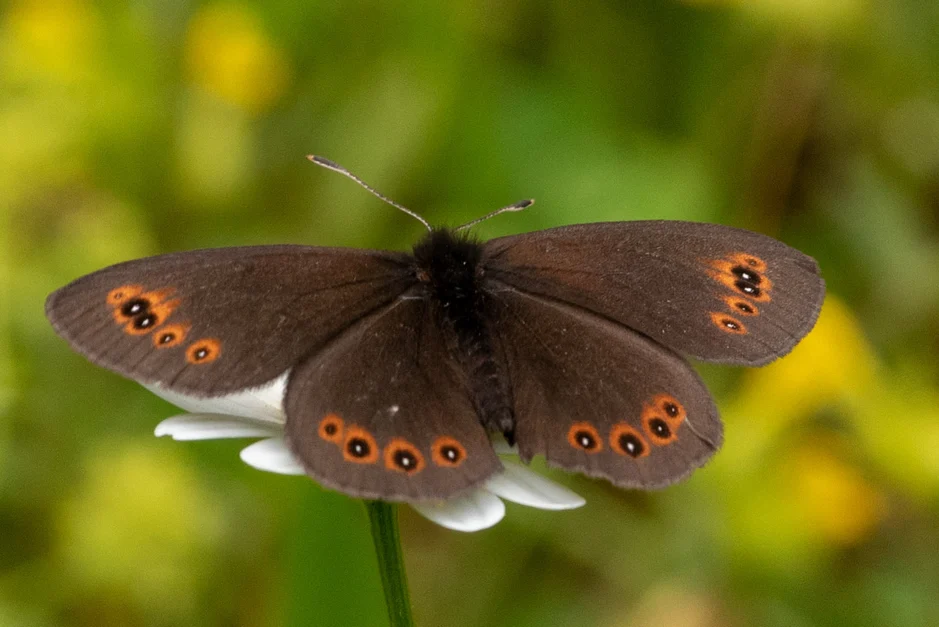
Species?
Erebia medusa
